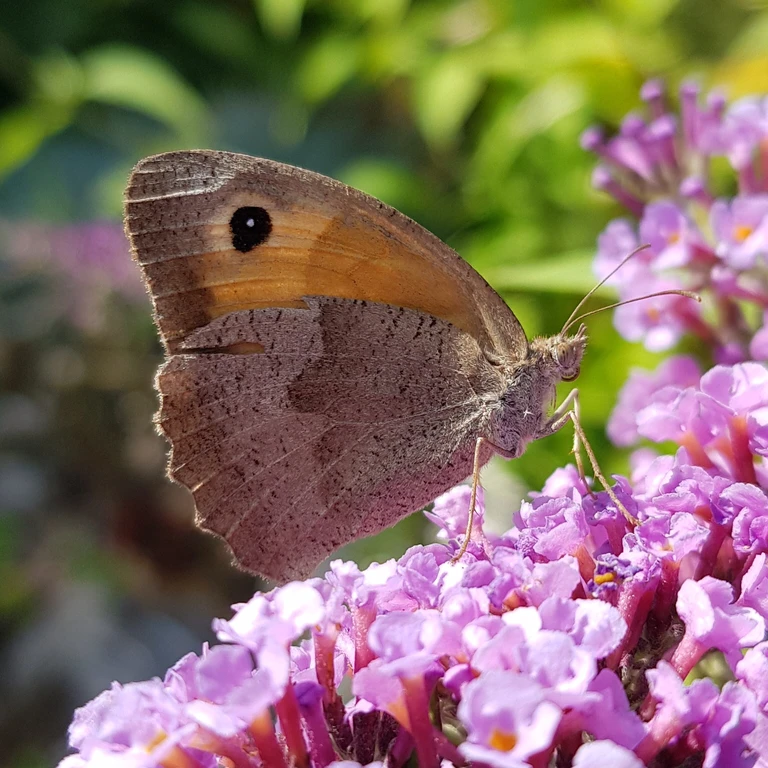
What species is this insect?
Maniola jurtina
